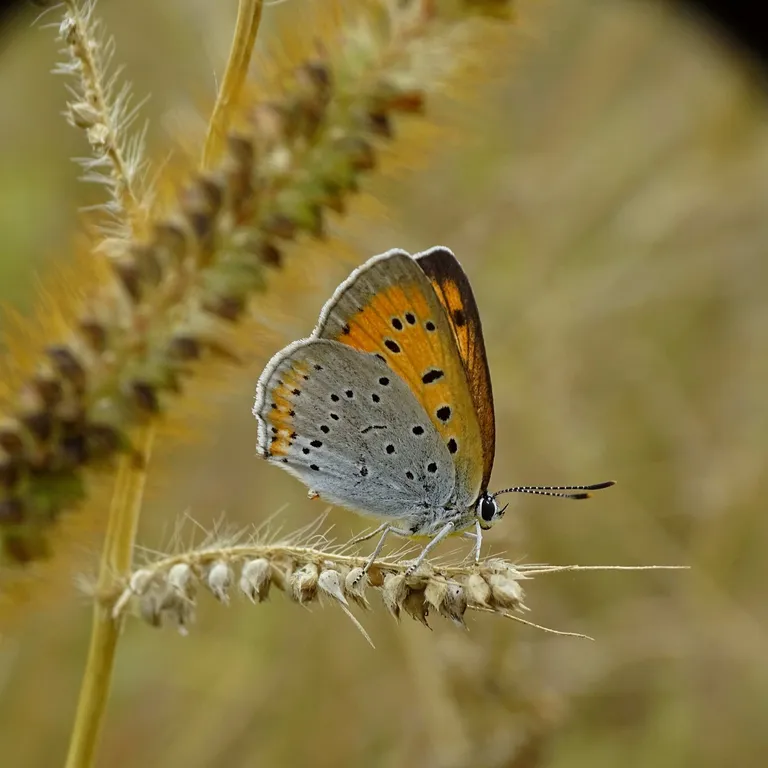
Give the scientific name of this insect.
Lycaena dispar
